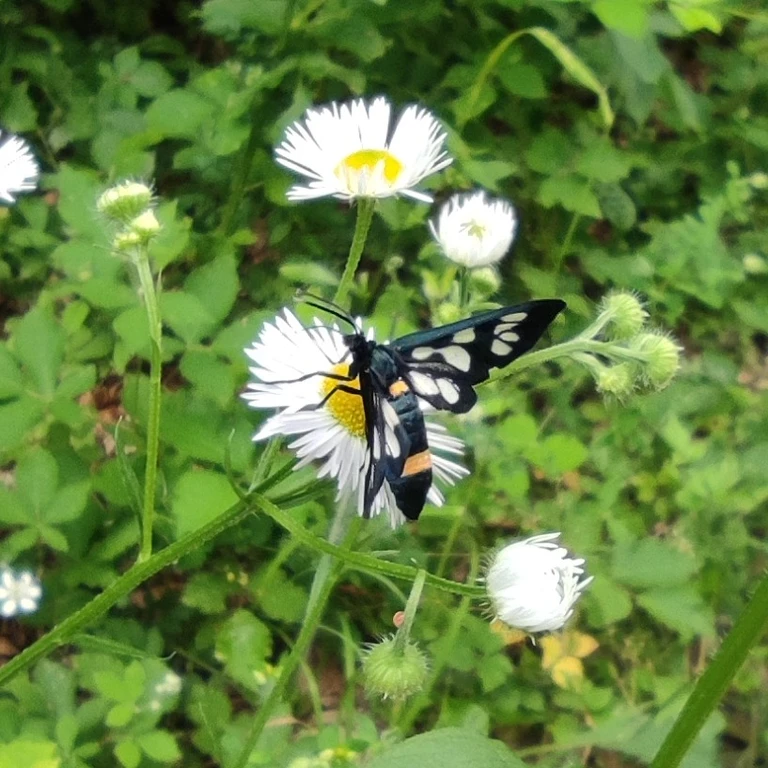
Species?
Amata phegea
